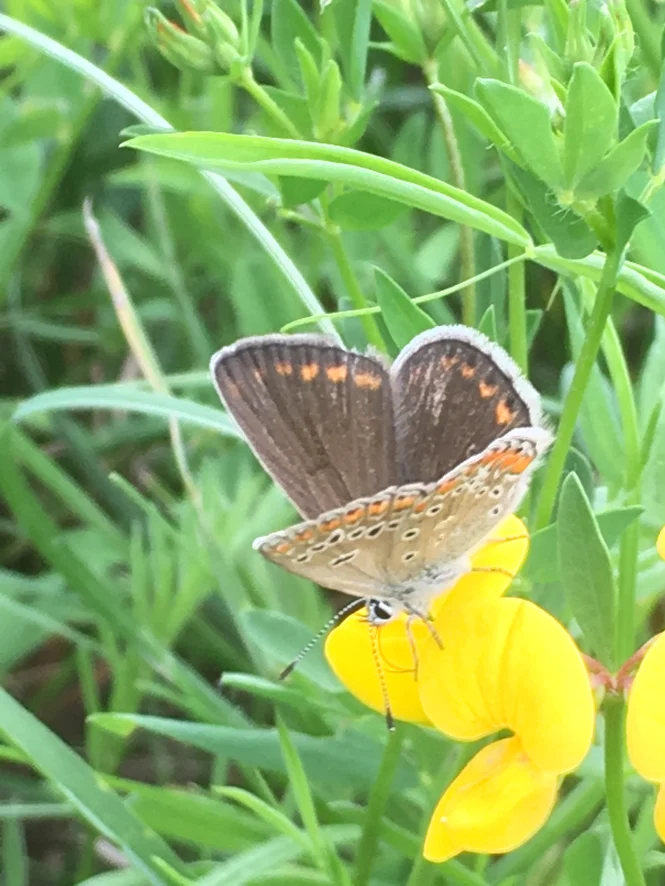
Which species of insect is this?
Aricia agestis/artaxerxes
